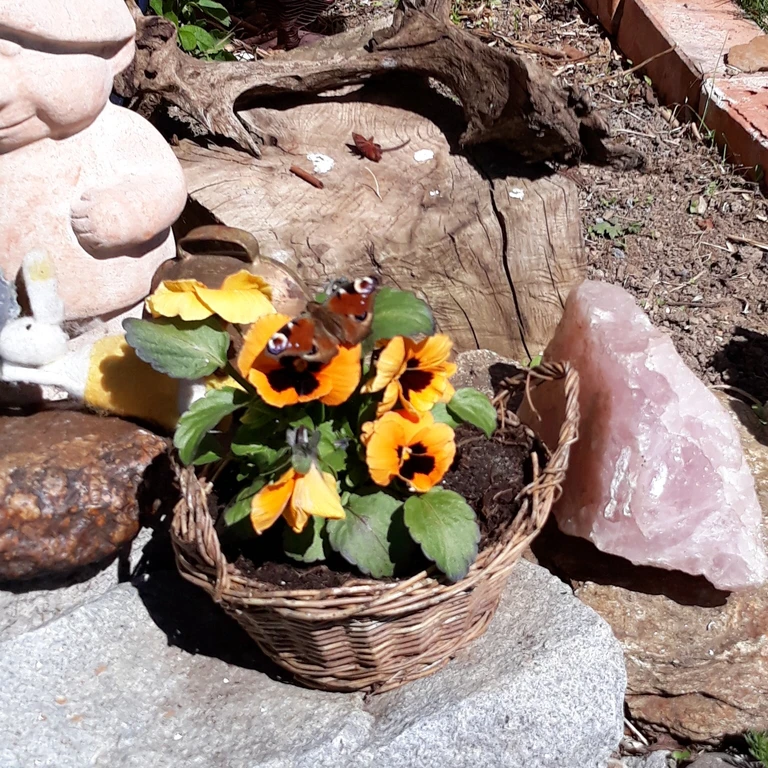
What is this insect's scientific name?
Aglais io
